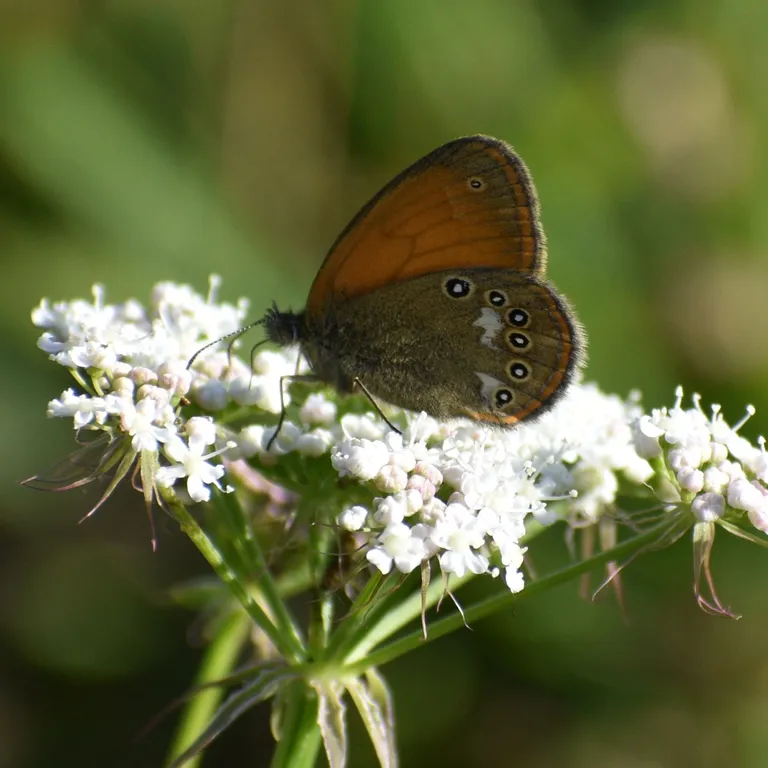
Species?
Coenonympha glycerion (also Coenonympha iphis)
